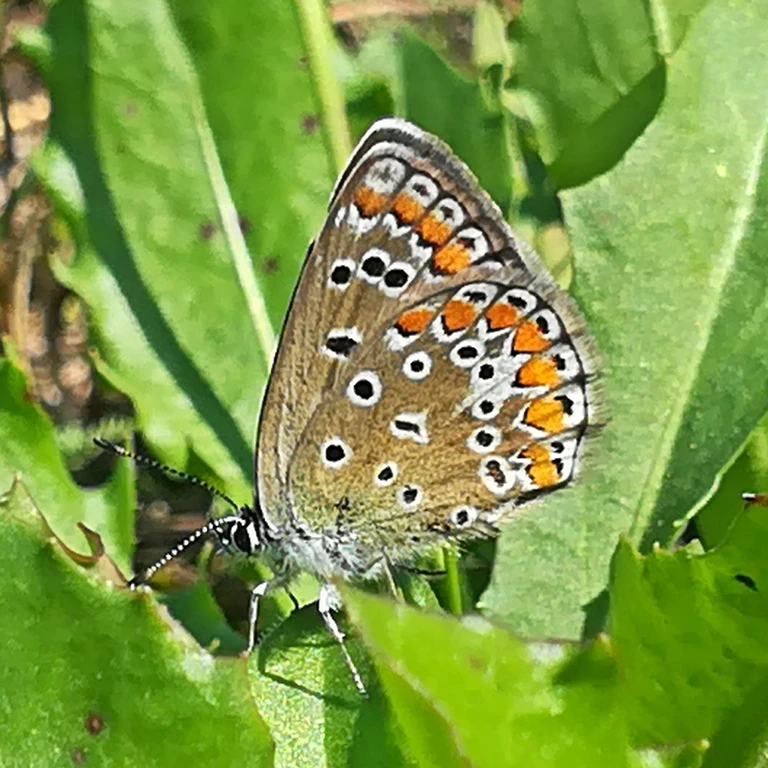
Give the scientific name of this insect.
Aricia agestis/artaxerxes
